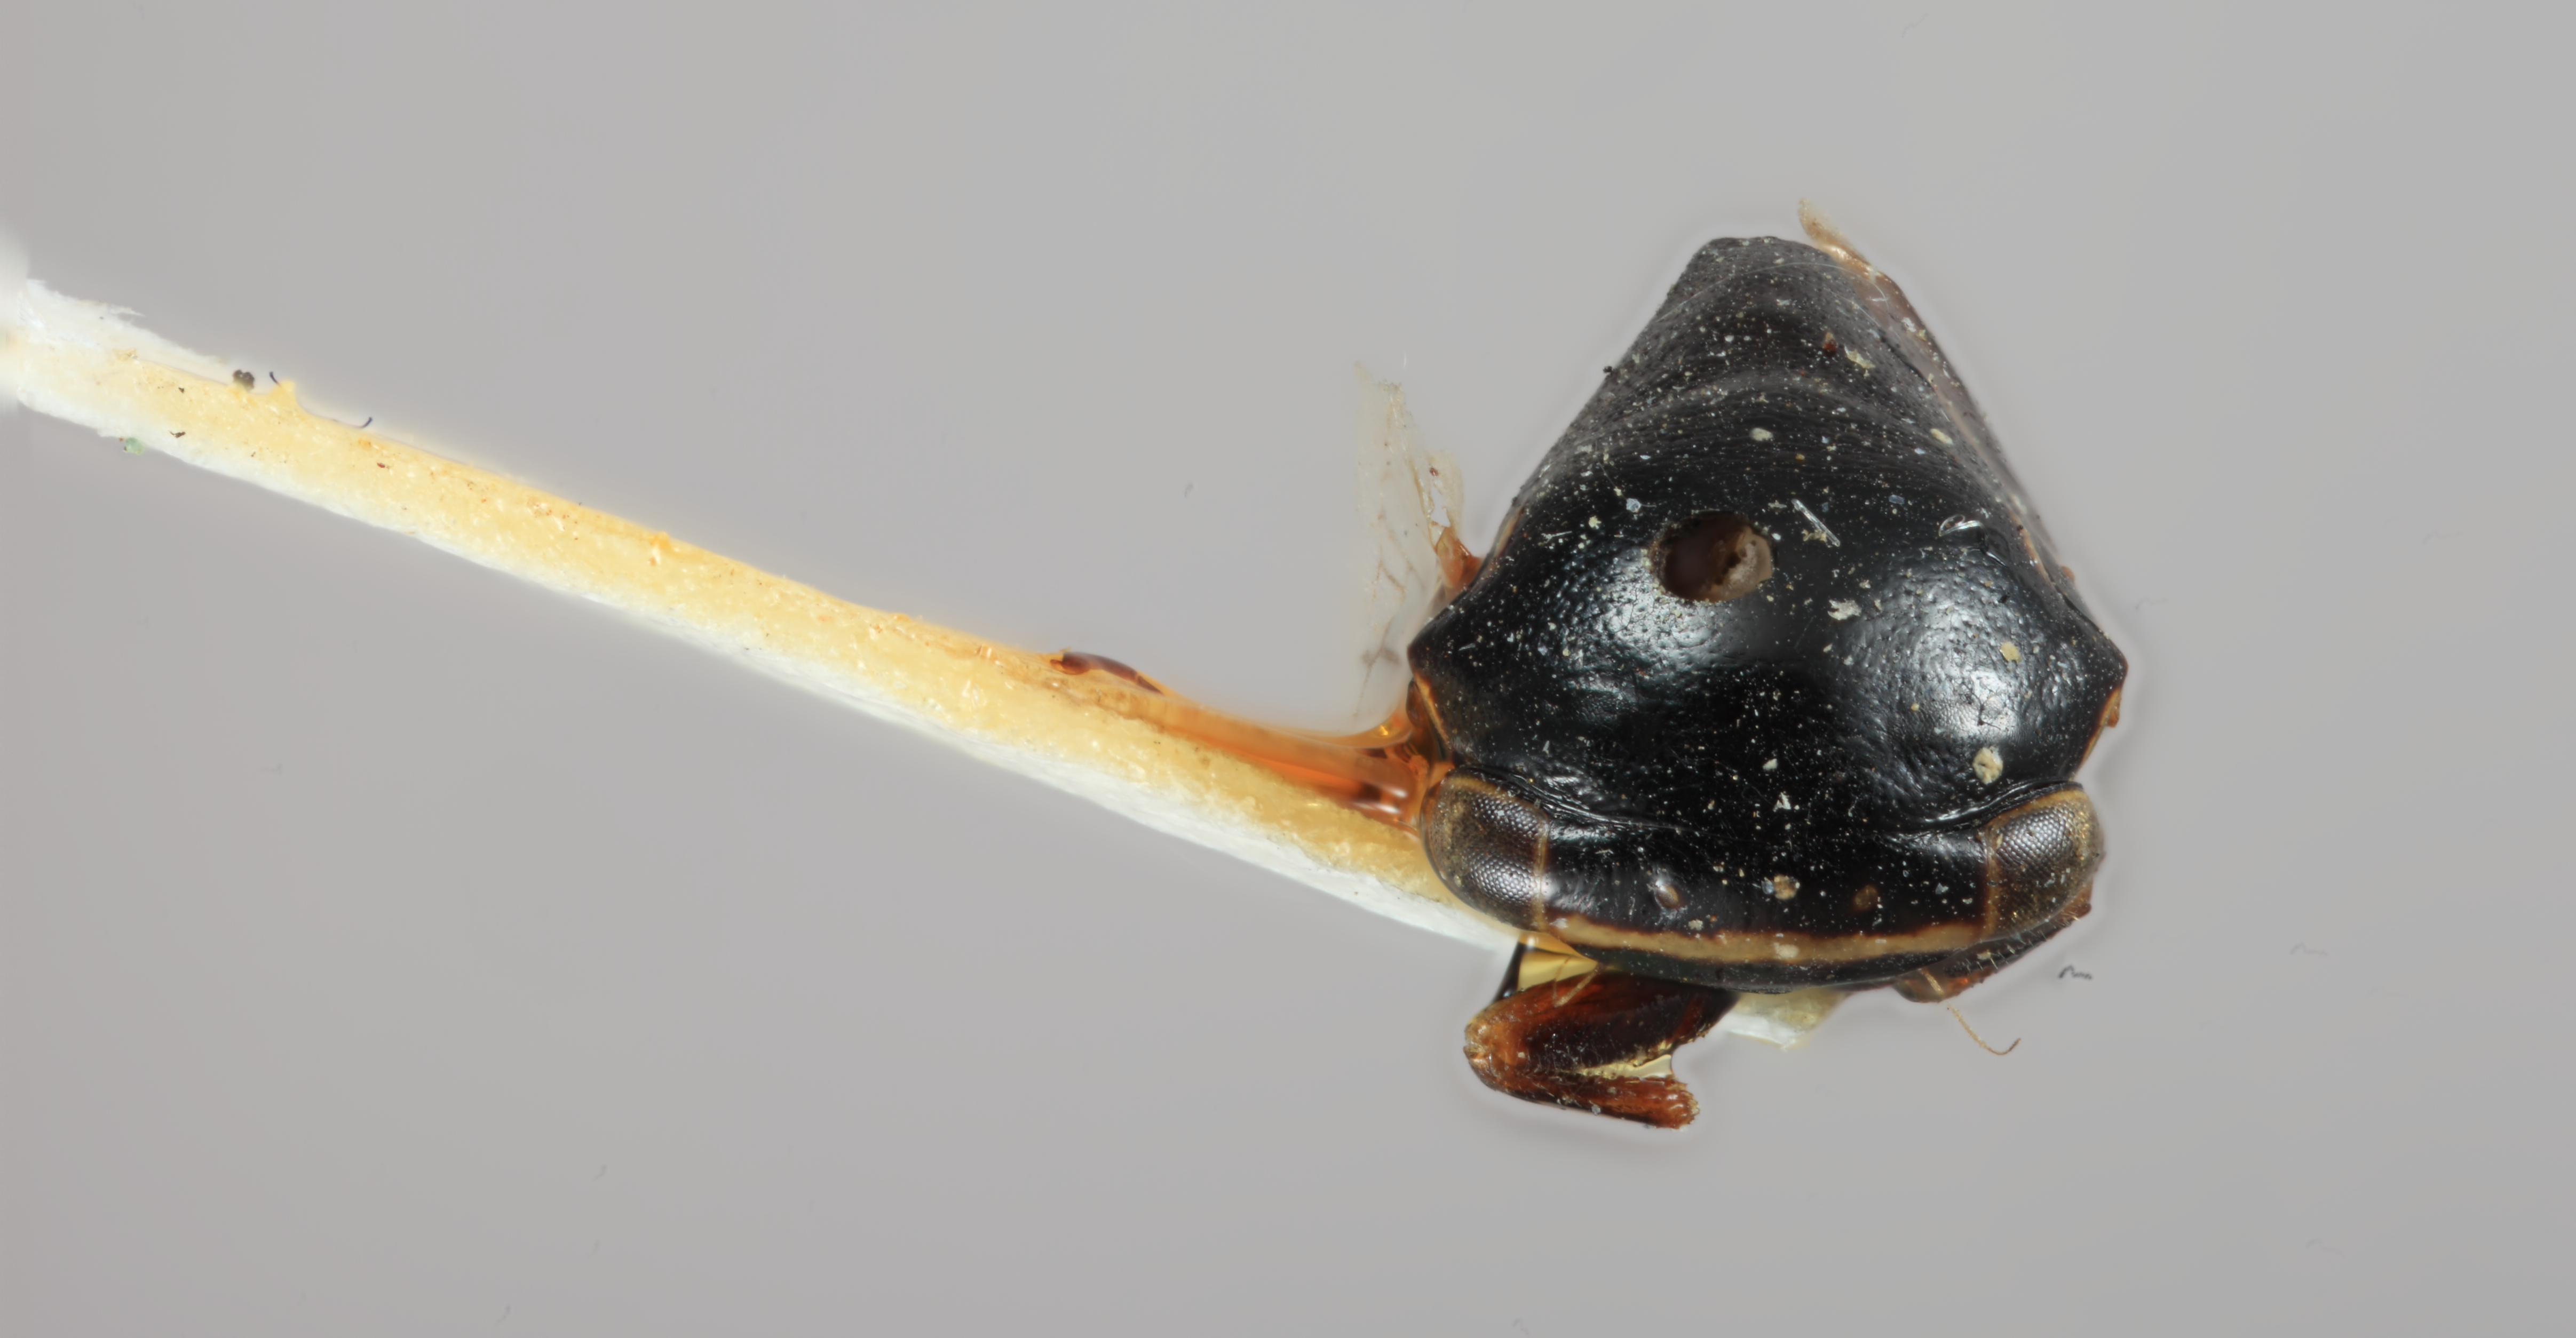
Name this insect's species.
Micrutalis bella
